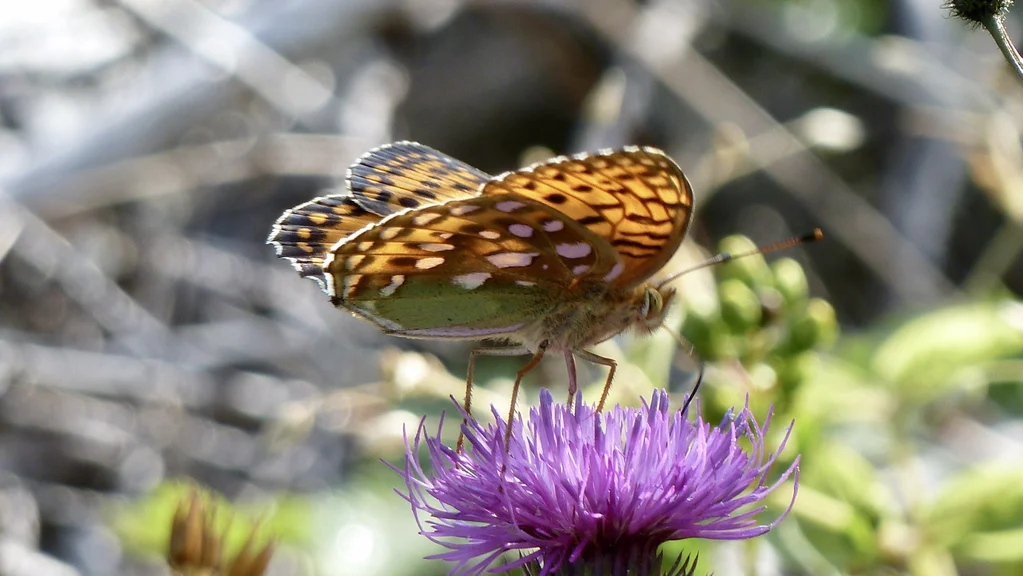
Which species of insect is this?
Speyeria aglaja
